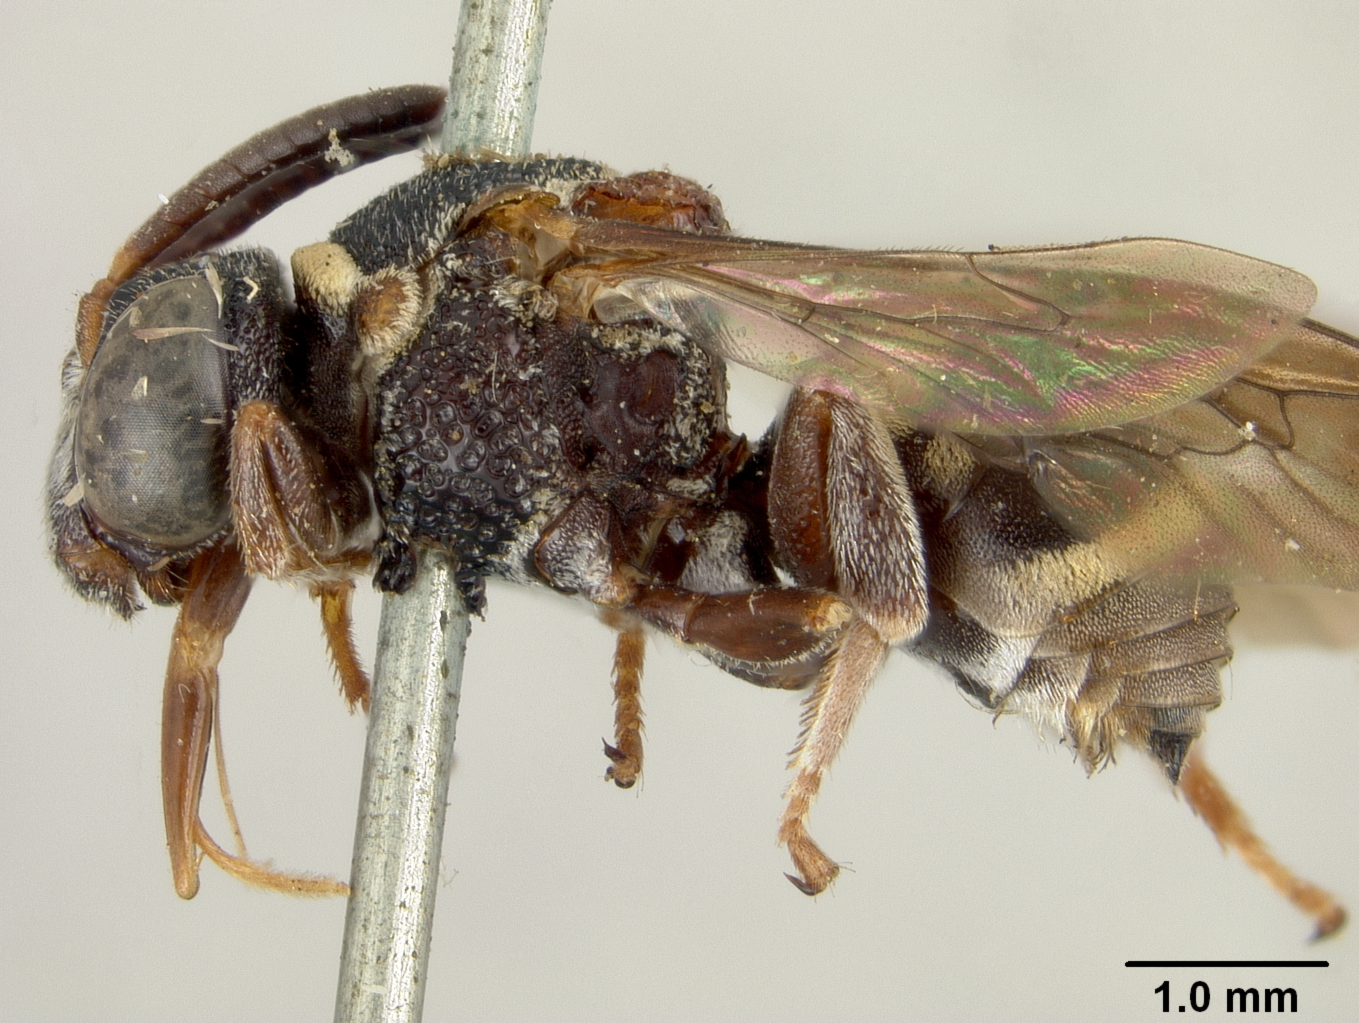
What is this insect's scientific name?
Epeolus bifasciatus
